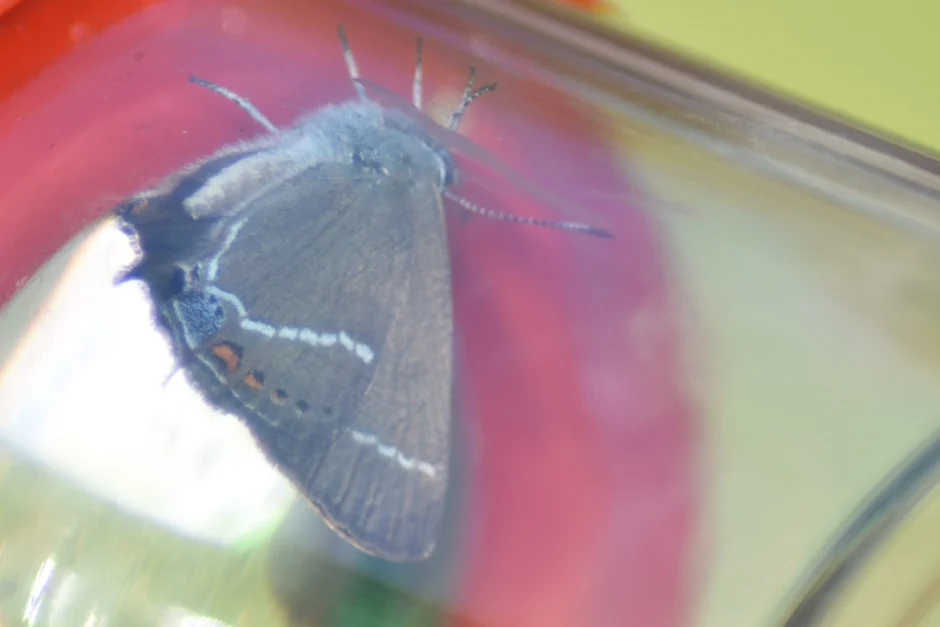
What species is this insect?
Satyrium spini (also Tuttiola spini)
